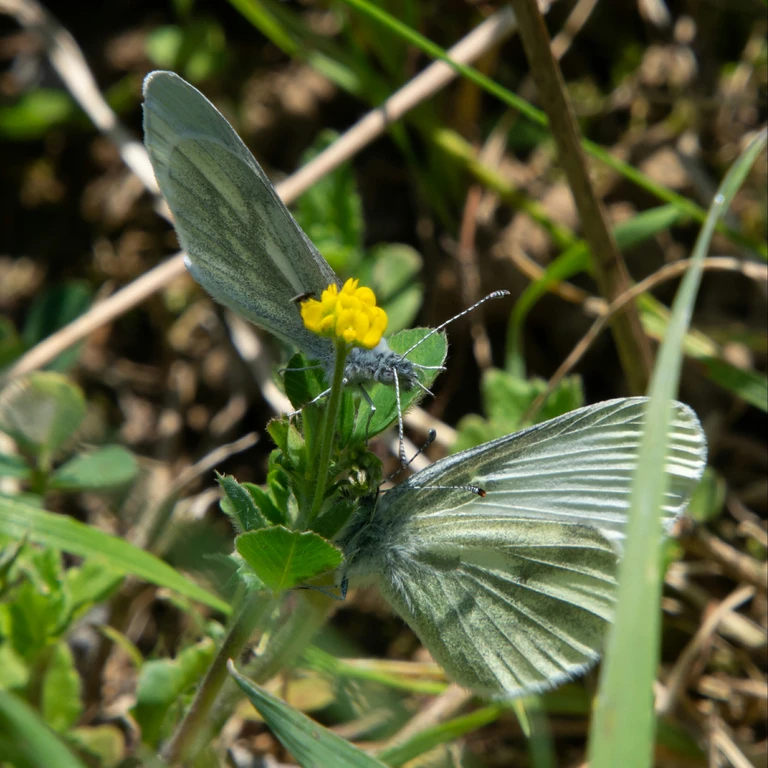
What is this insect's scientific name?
Leptidea sinapis/juvernica
